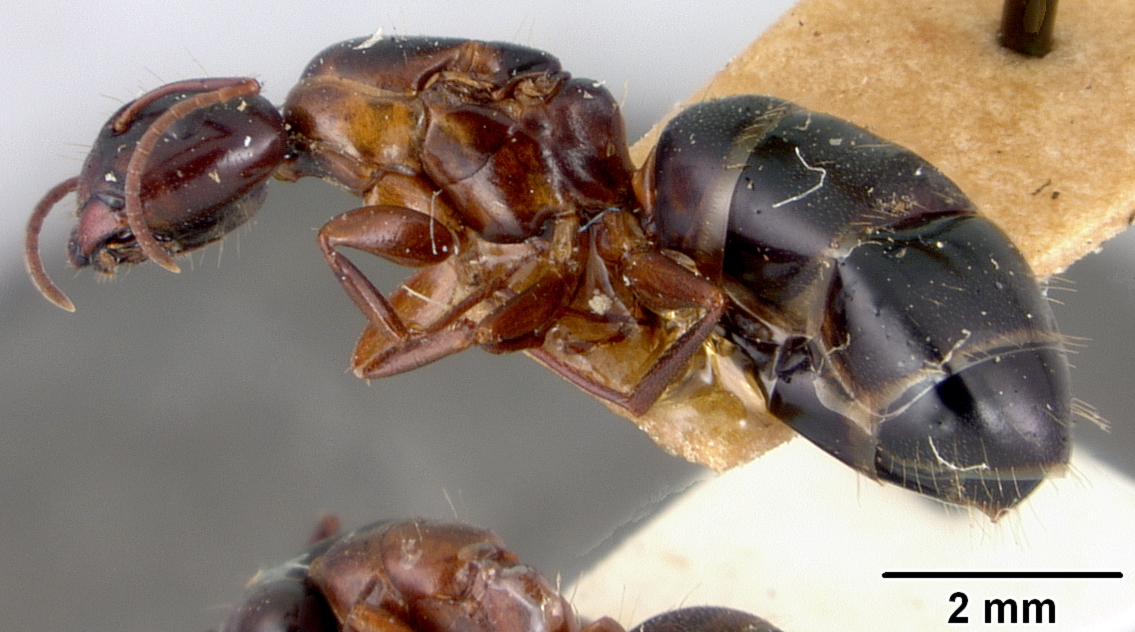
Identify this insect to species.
Camponotus fallax
